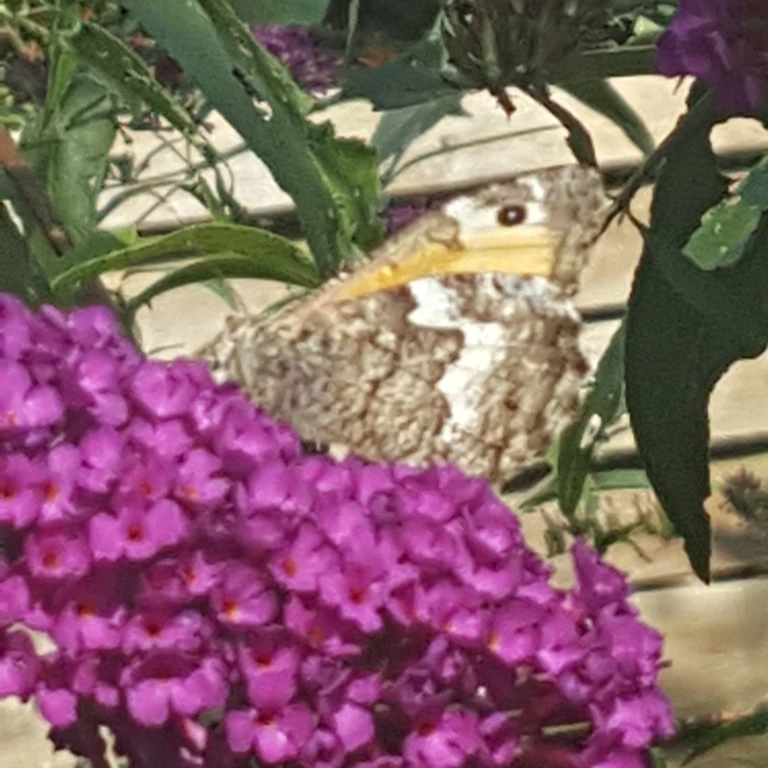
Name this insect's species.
Hipparchia semele
